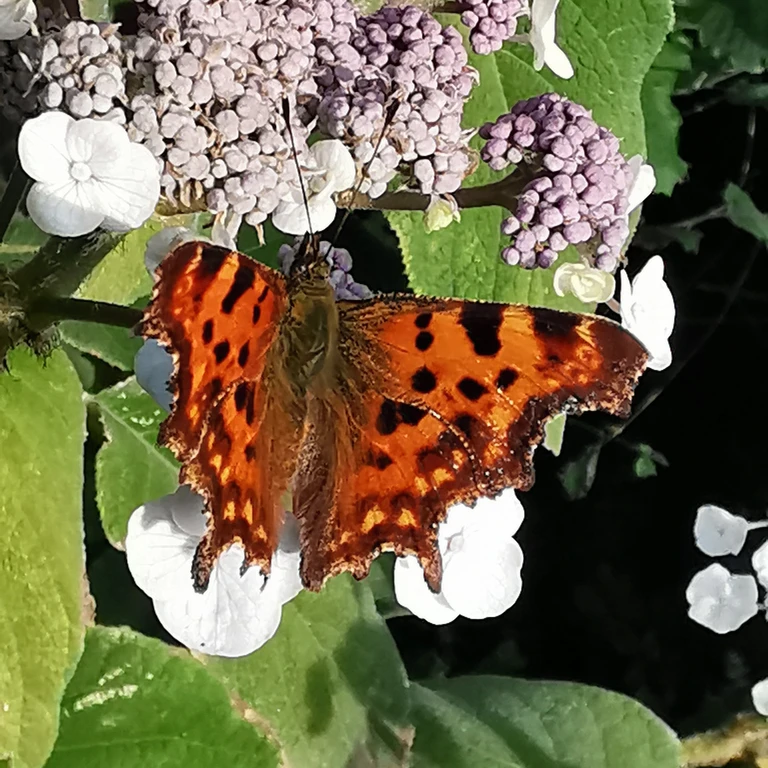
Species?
Polygonia c-album
